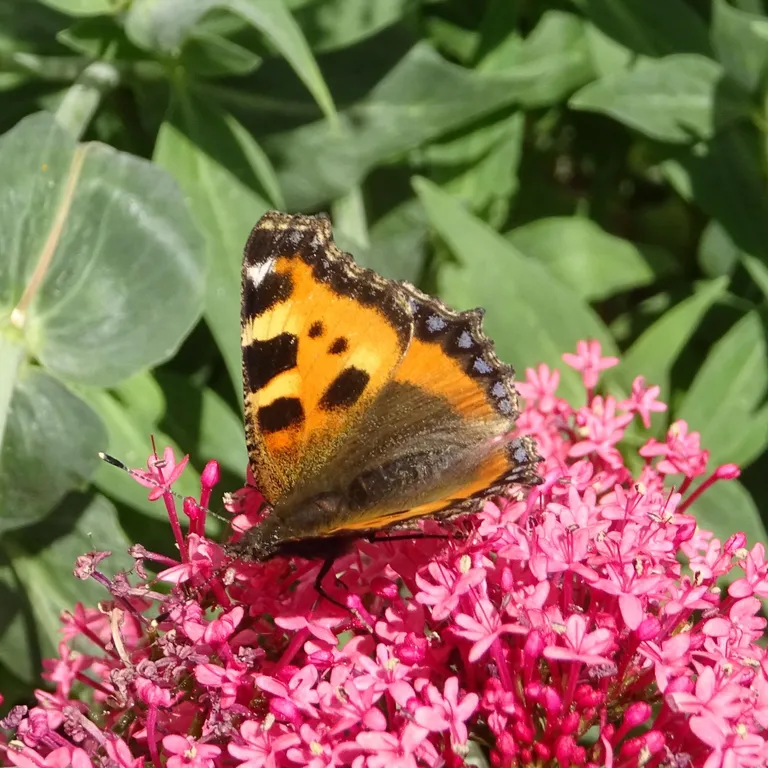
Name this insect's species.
Aglais urticae
